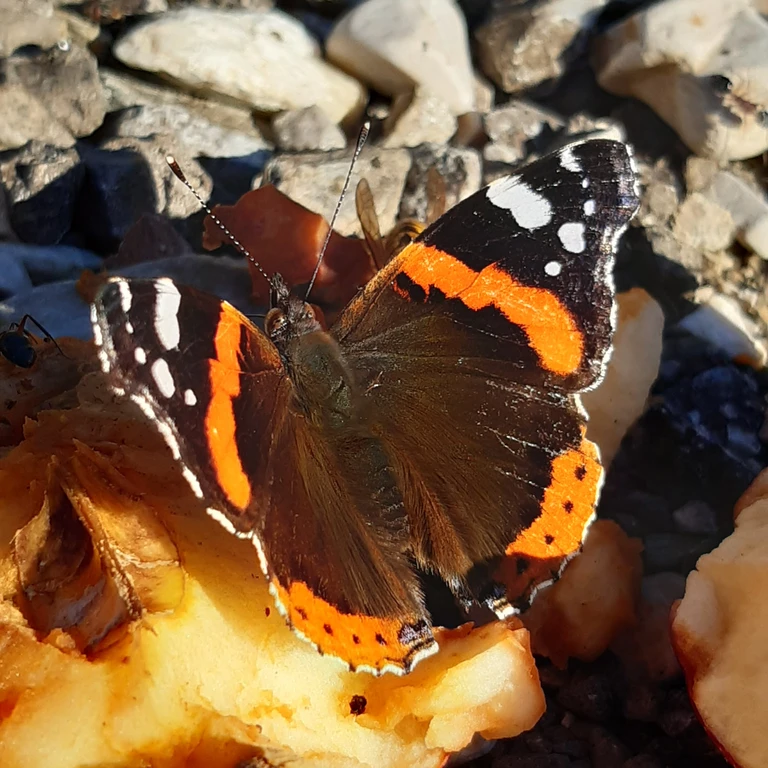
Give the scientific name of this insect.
Vanessa atalanta
